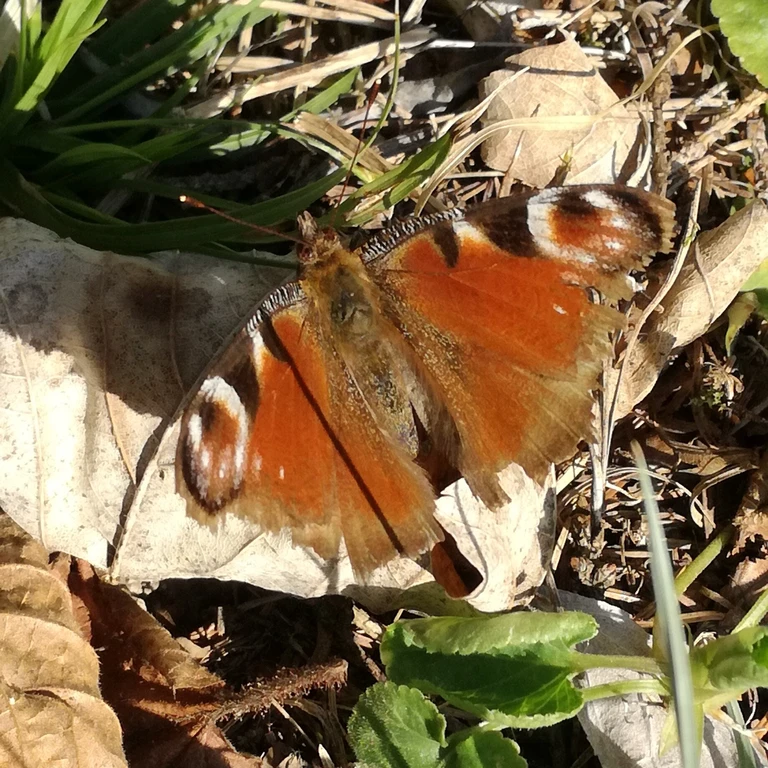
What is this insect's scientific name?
Aglais io
